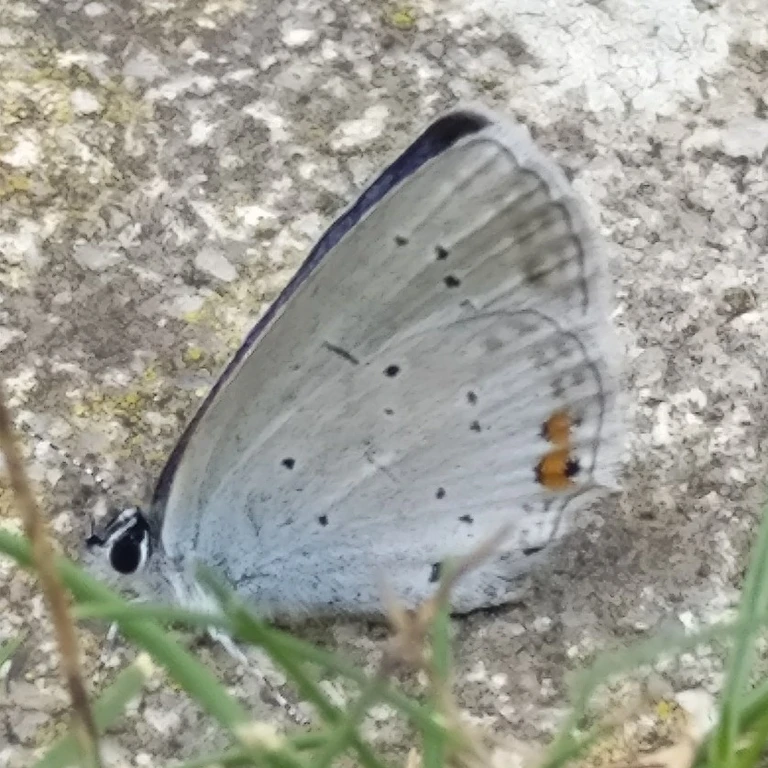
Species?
Cupido argiades (also Elkalyce argiades)
